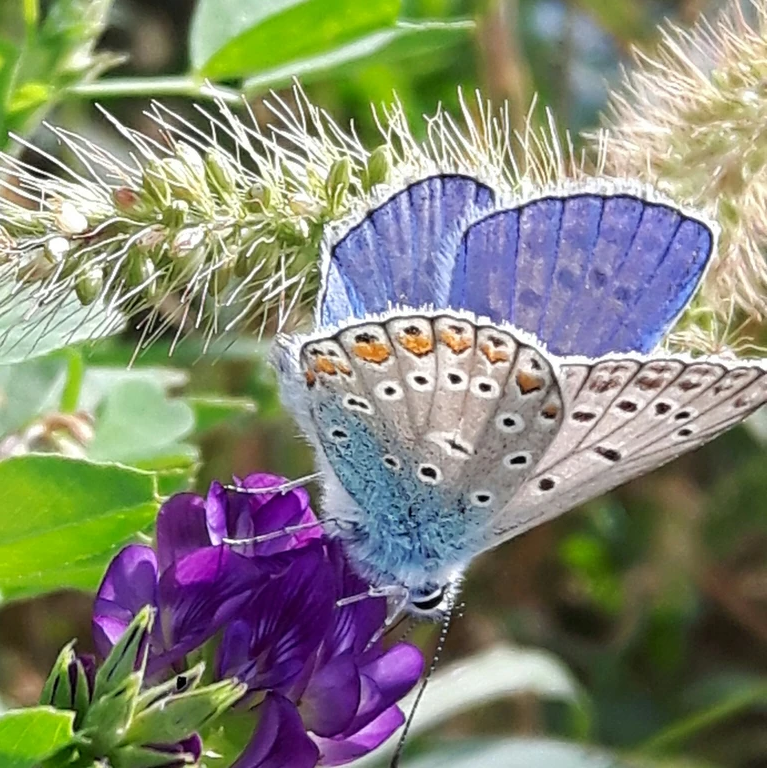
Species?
Polyommatus icarus
